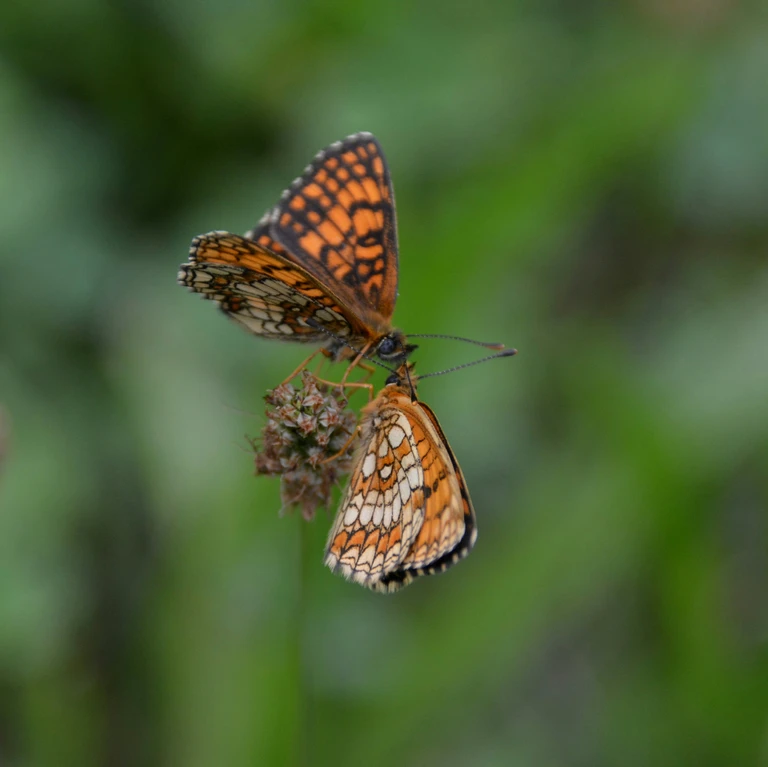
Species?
Melitaea athalia
